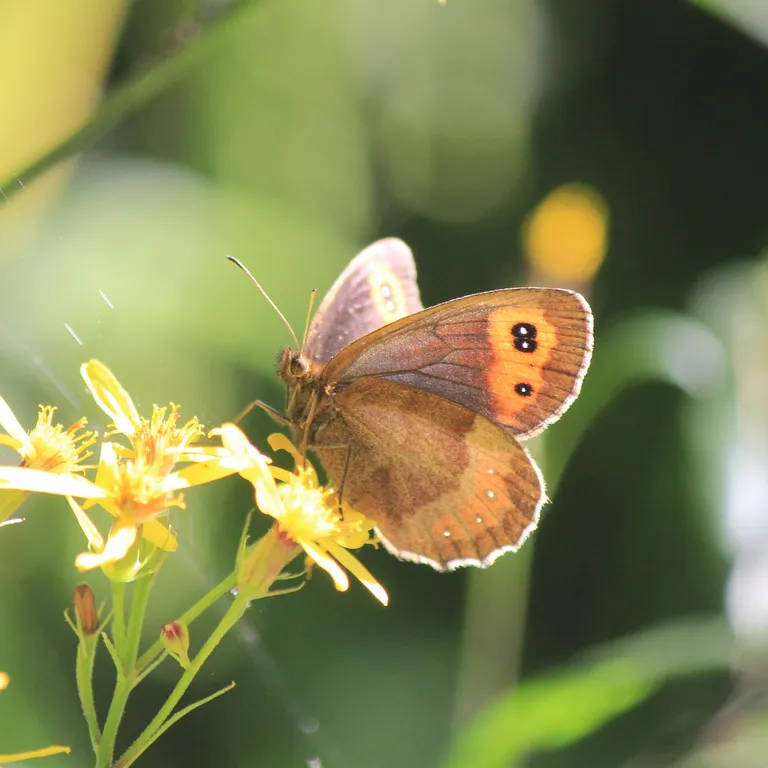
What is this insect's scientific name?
Erebia aethiops
